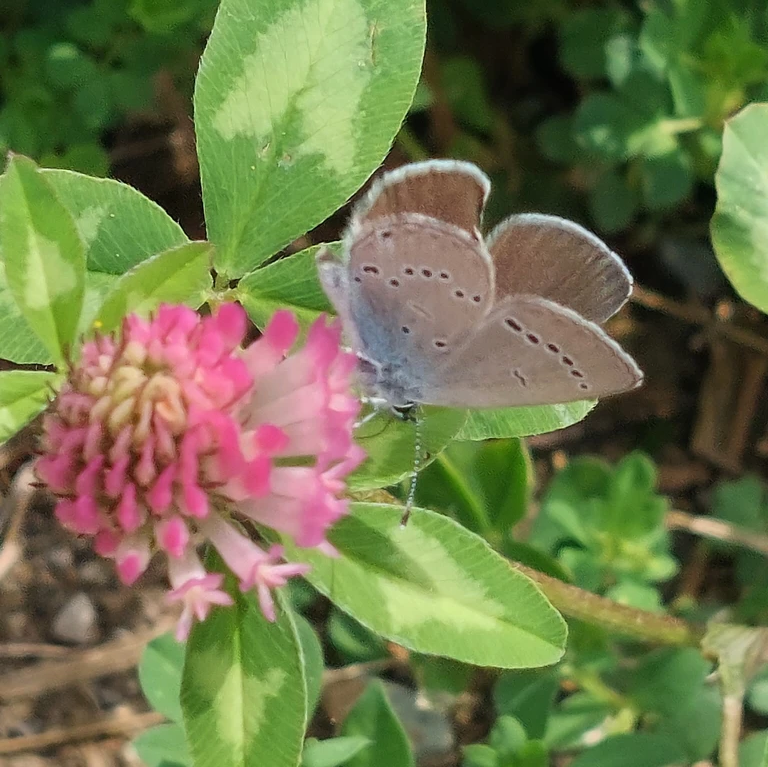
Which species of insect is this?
Cupido minimus
